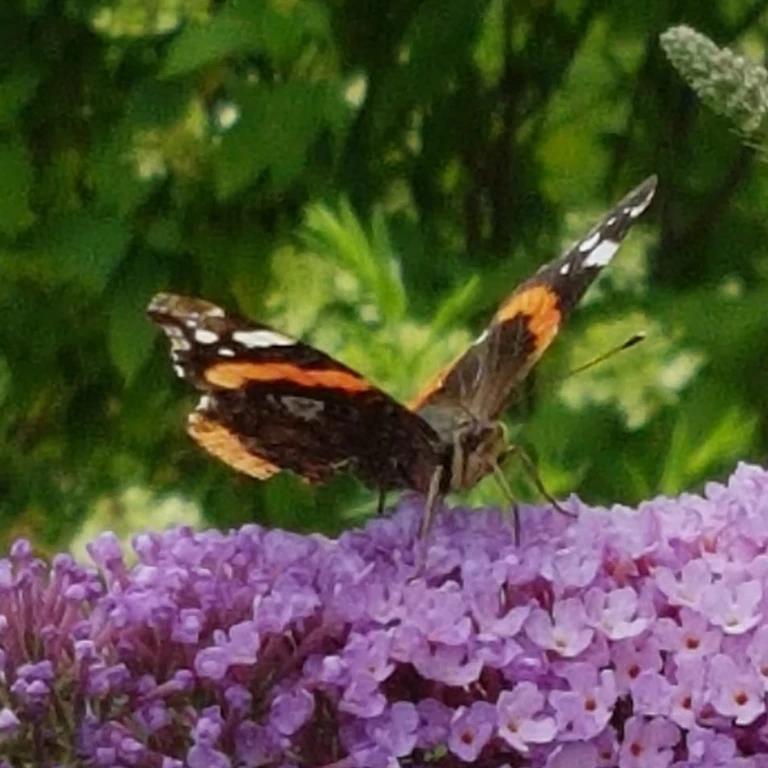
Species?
Vanessa atalanta
